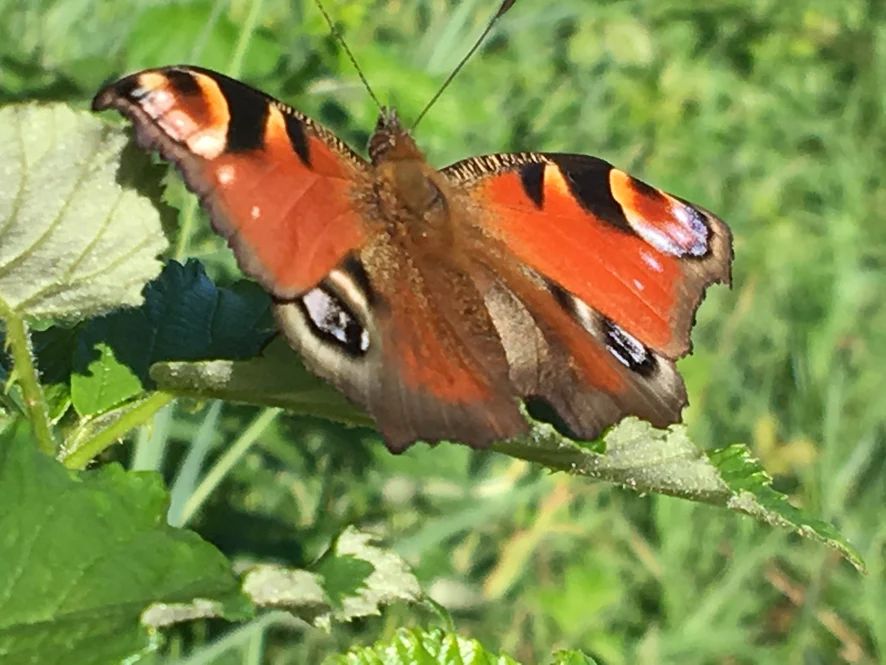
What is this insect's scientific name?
Aglais io
